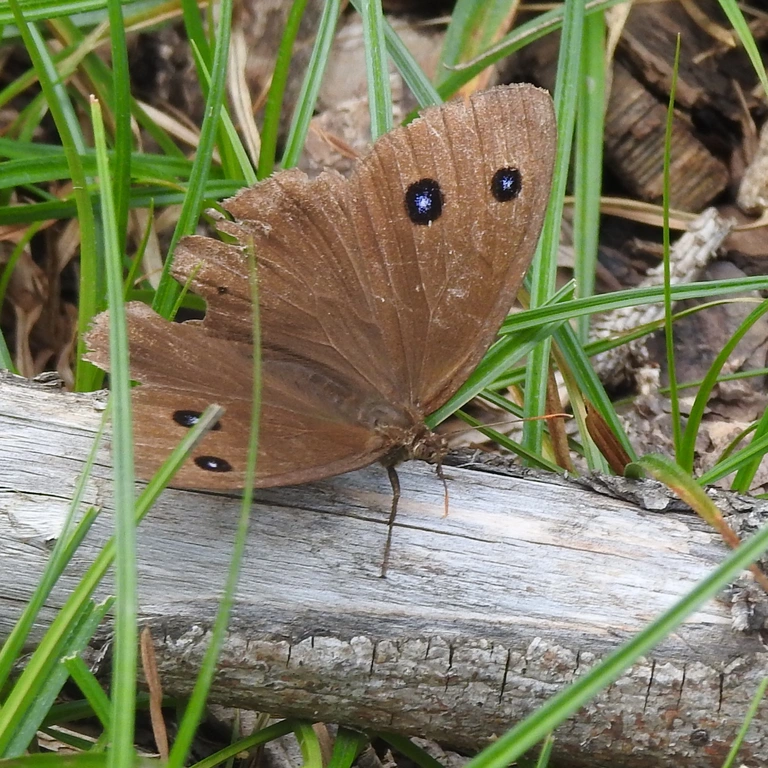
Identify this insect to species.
Minois dryas
